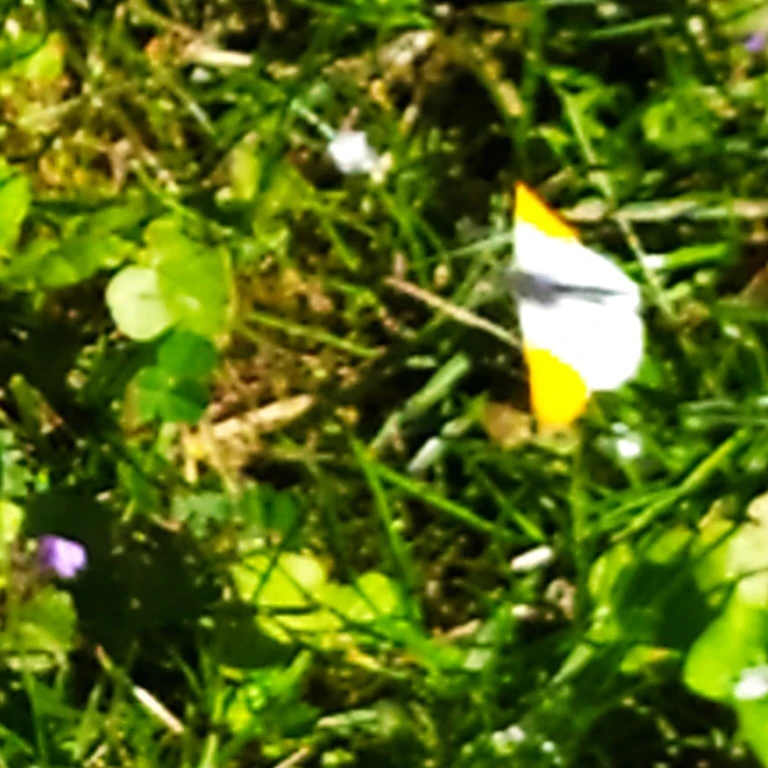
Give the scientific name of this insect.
Anthocharis cardamines
